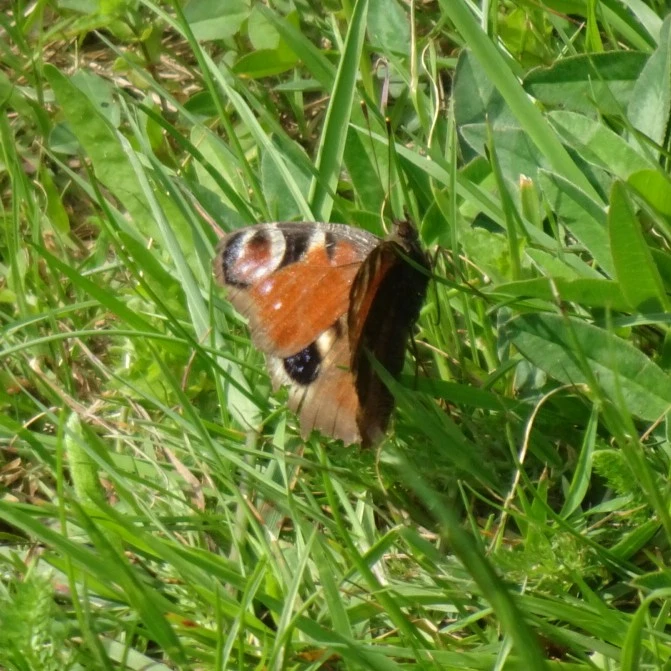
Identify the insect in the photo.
Aglais io
